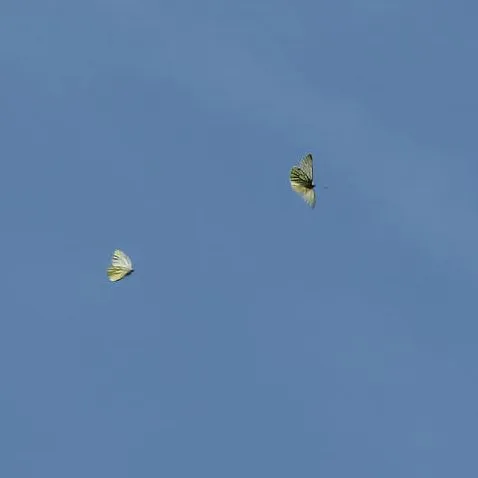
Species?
Pieris napi
